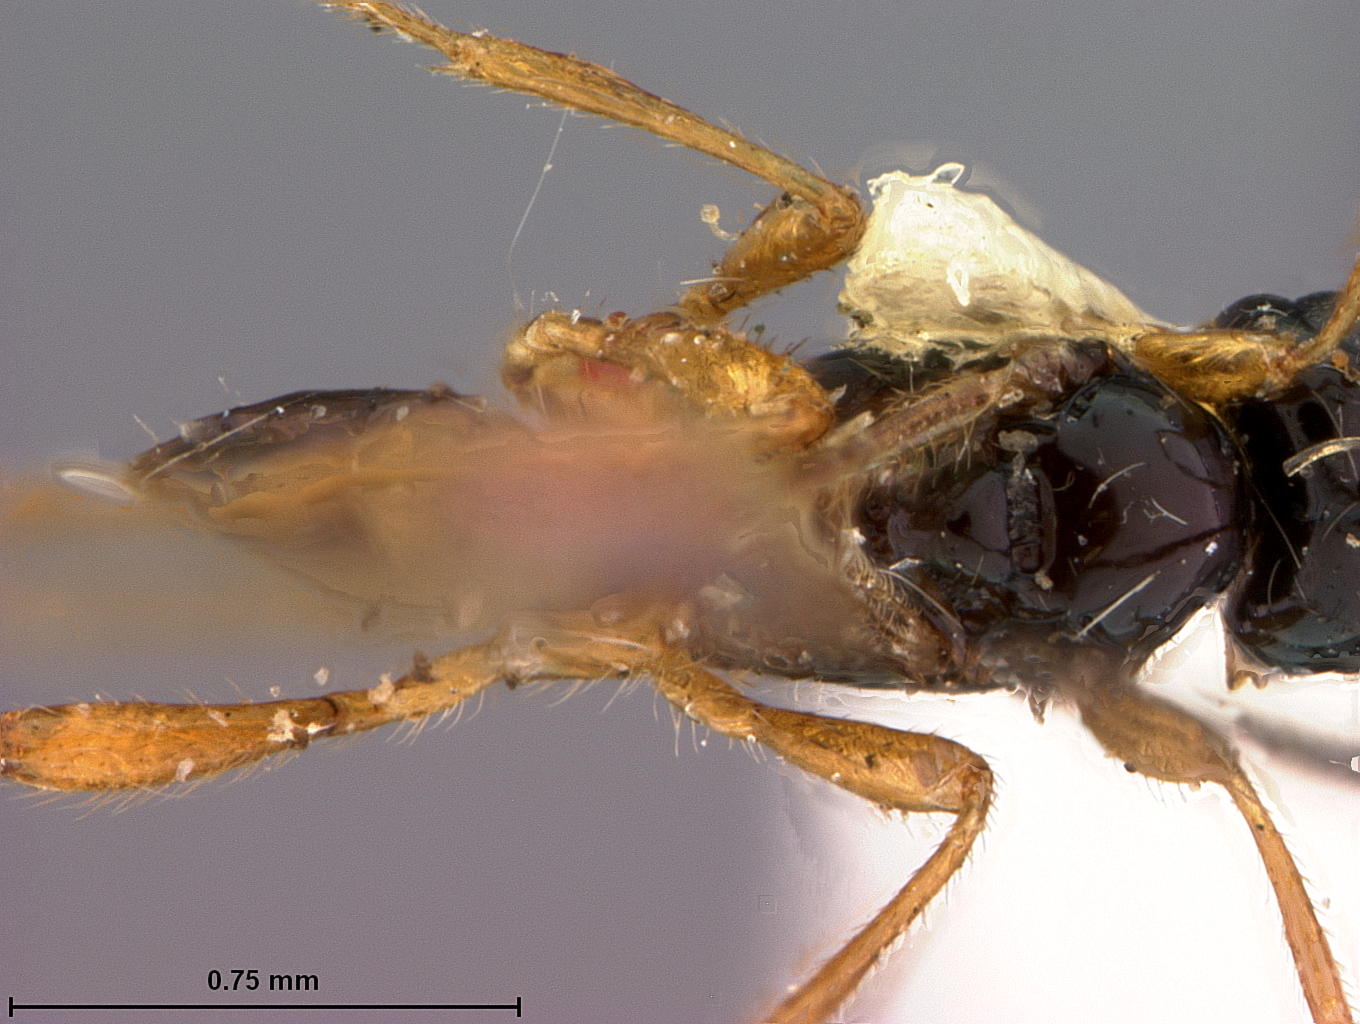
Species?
Aspilota saileri
